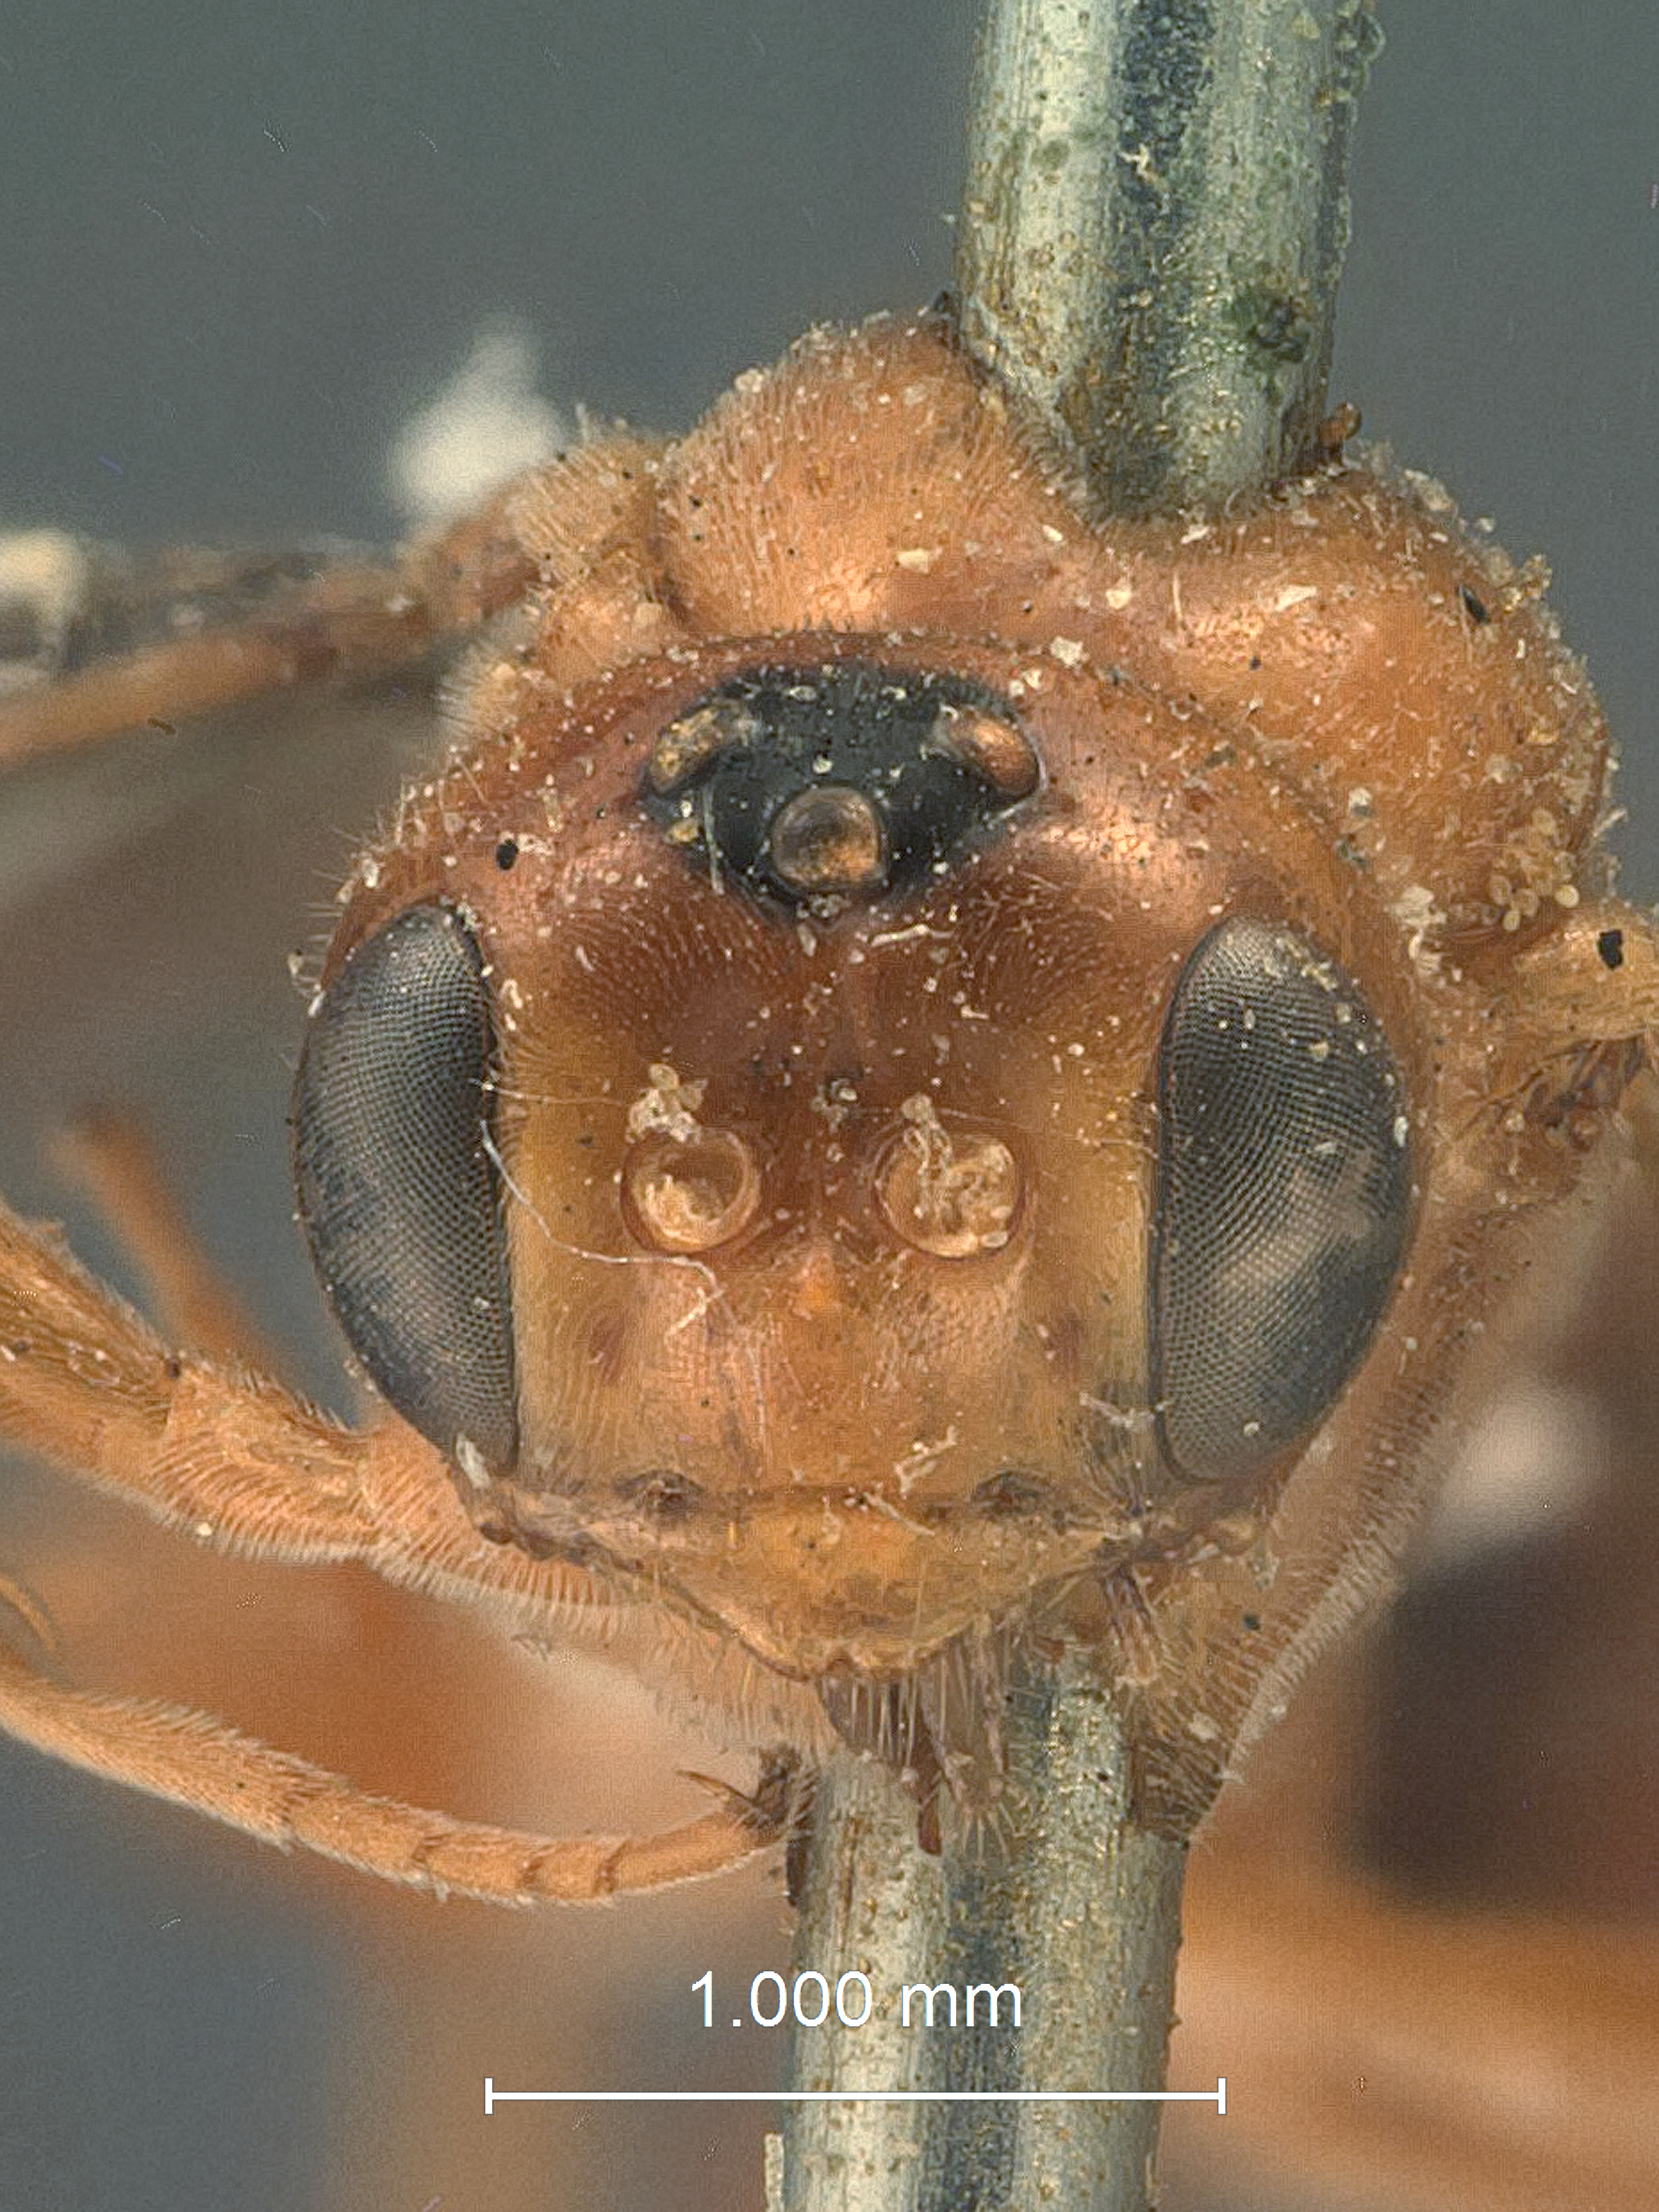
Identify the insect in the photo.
Boethus alaingens
